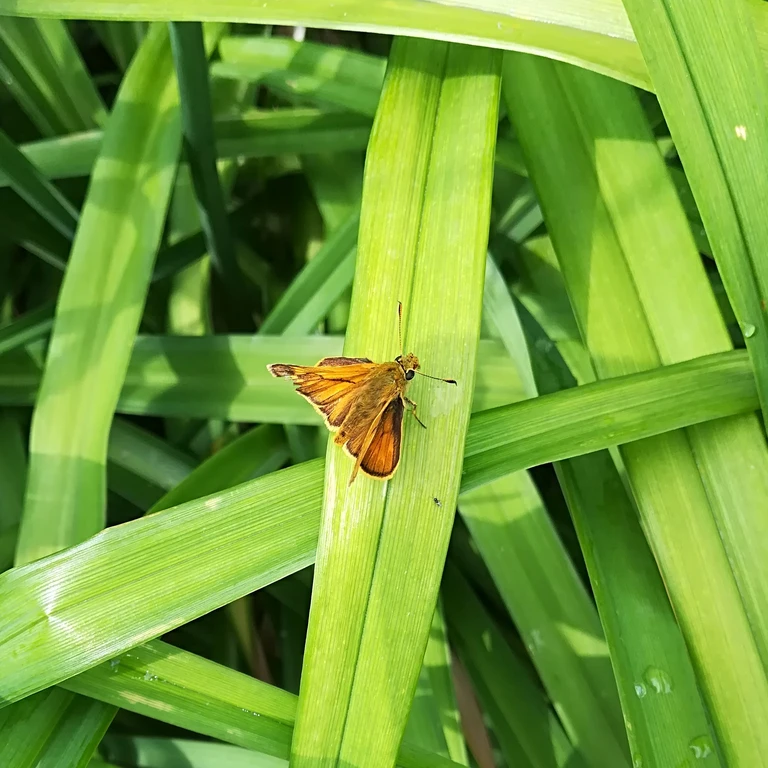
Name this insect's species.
Ochlodes sylvanus (also Ochlodes venata)
